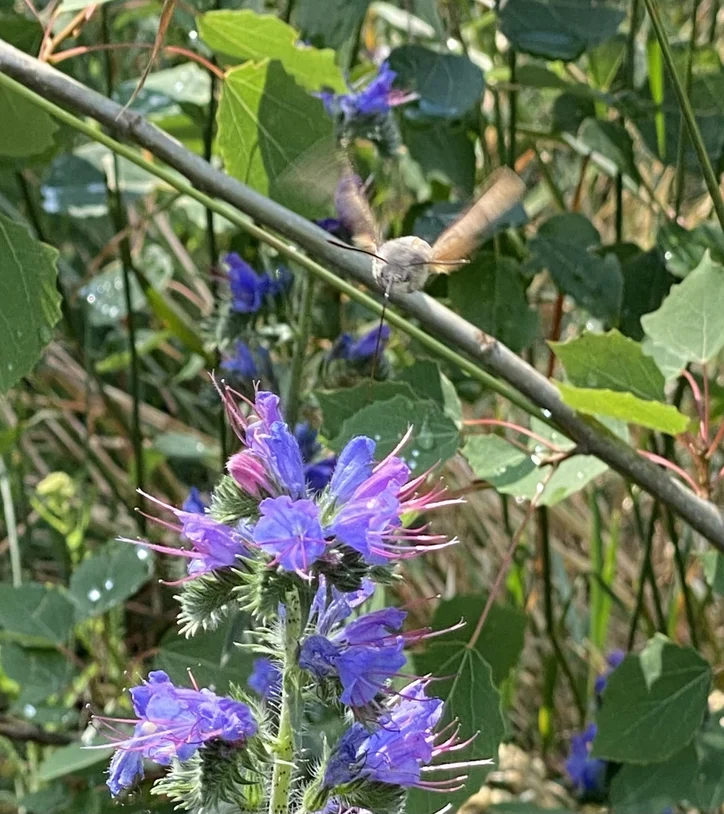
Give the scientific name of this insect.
Macroglossum stellatarum
